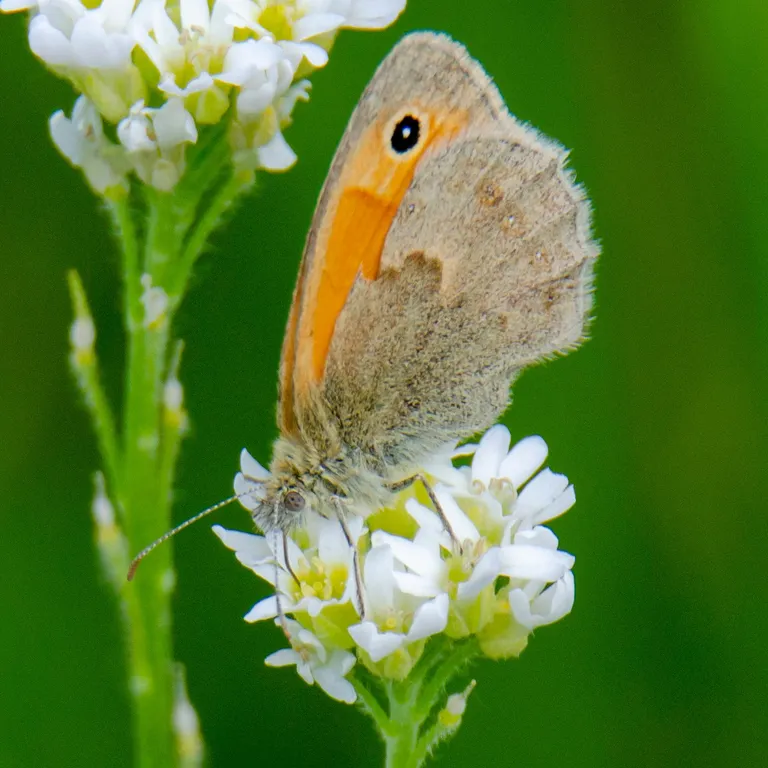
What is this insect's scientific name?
Coenonympha pamphilus
